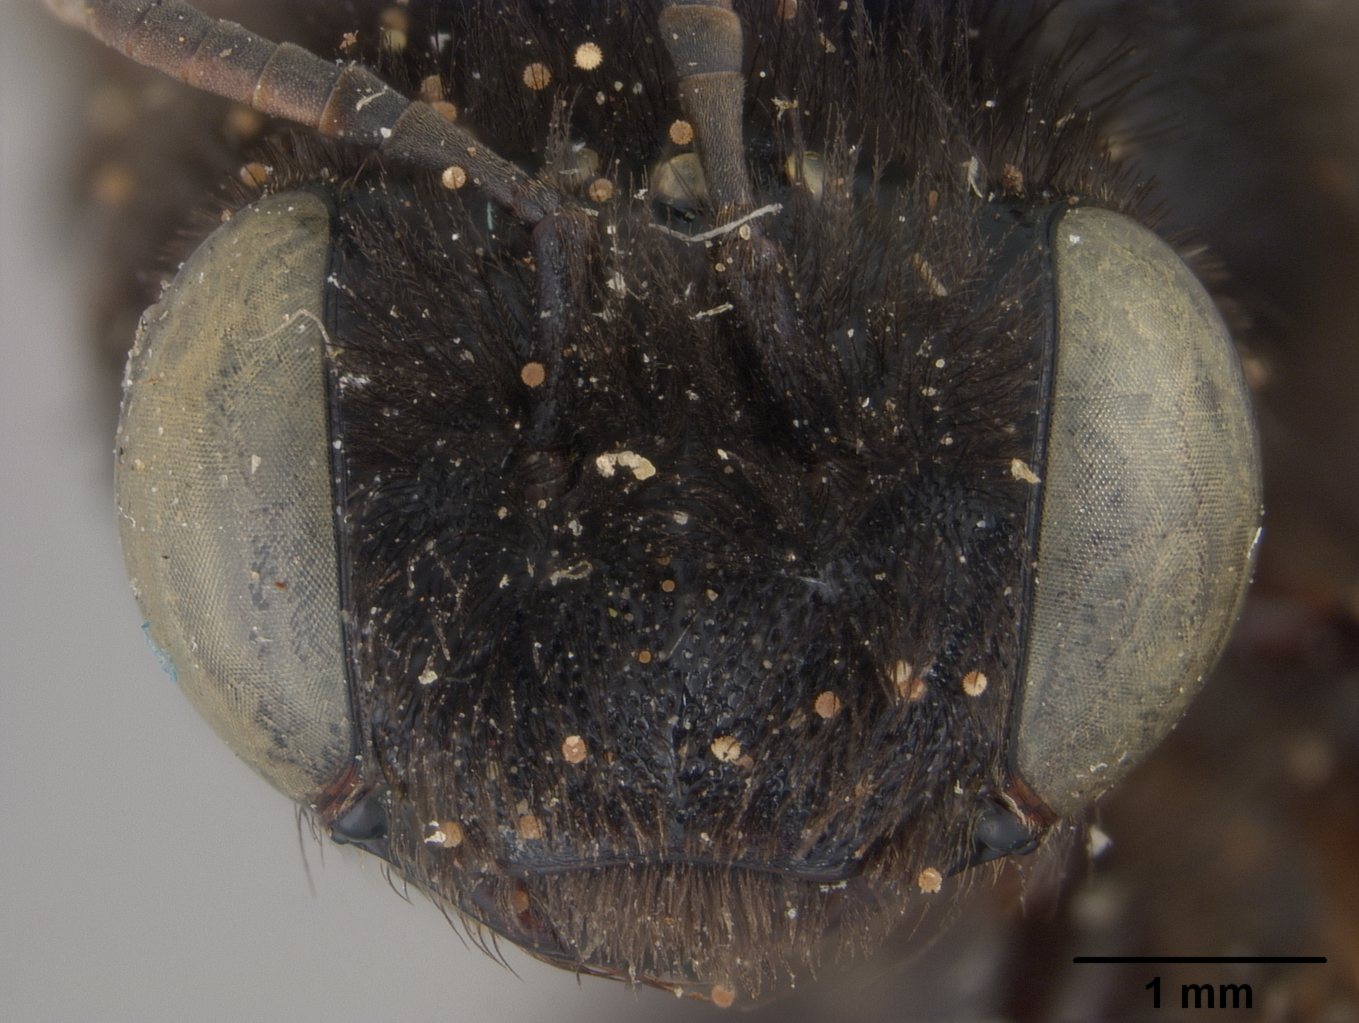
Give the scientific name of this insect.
Melissodes bimaculata
